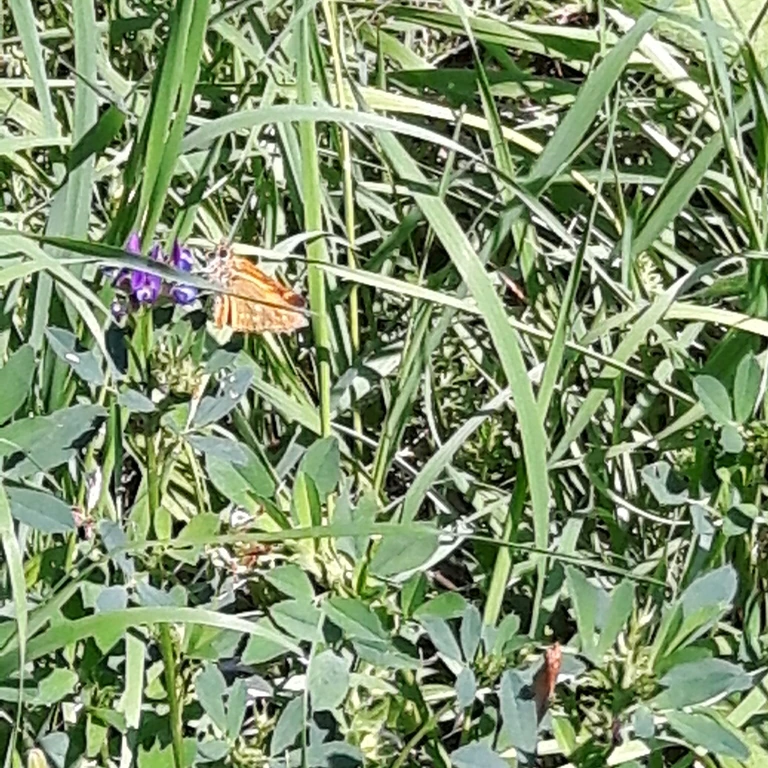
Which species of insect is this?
Ochlodes sylvanus (also Ochlodes venata)
